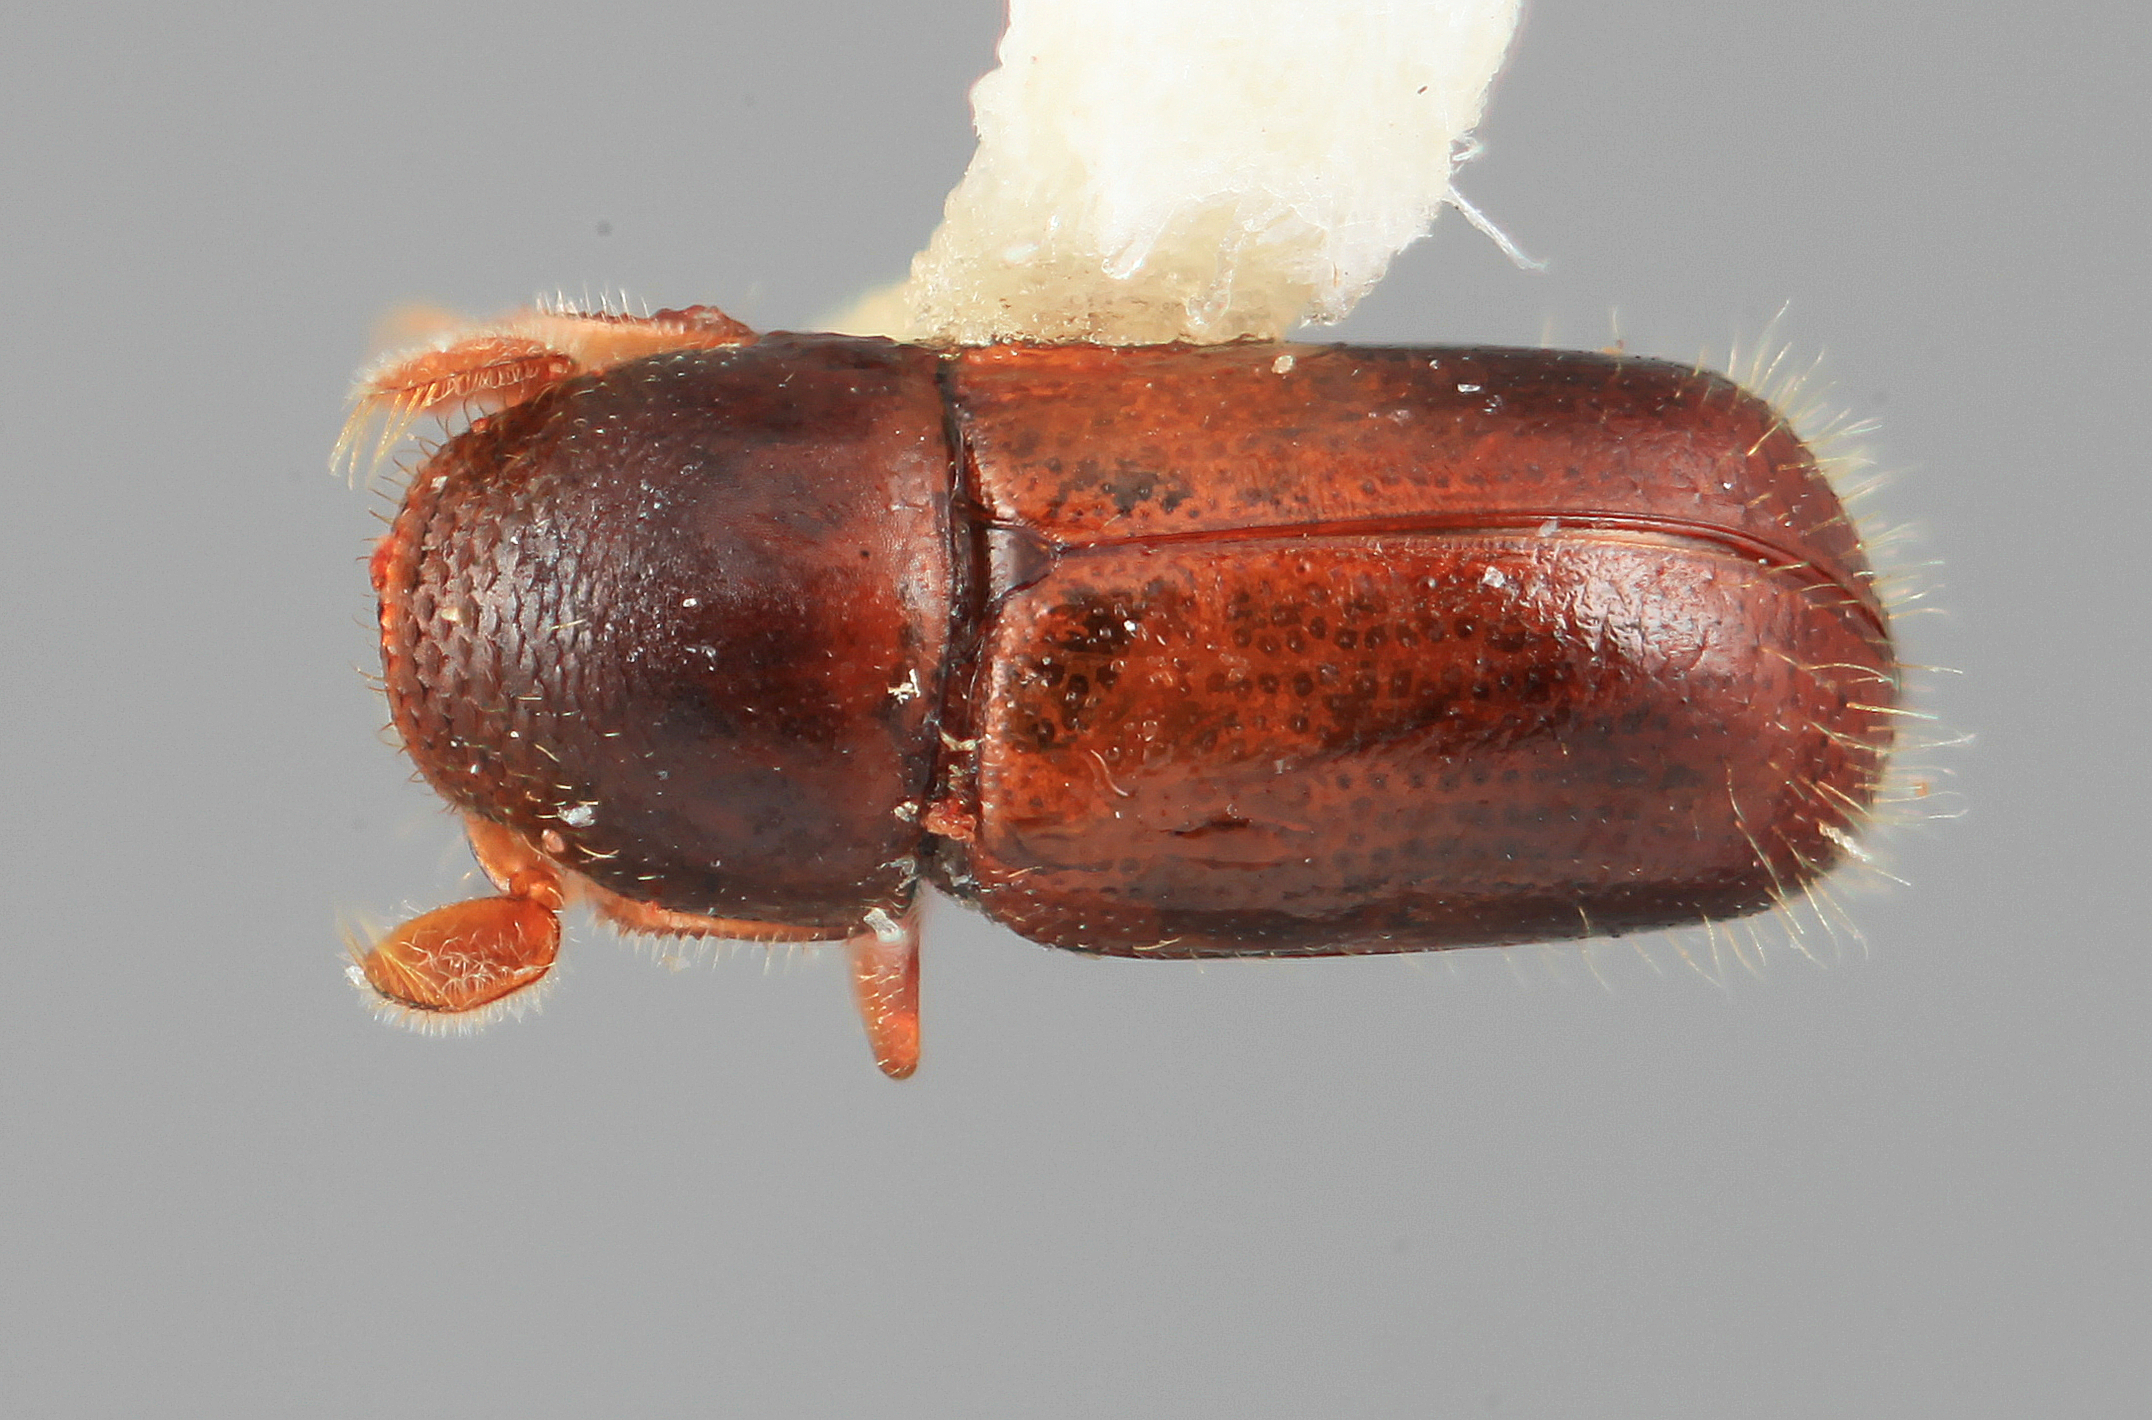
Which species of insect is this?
Corthyloxiphus usticus
